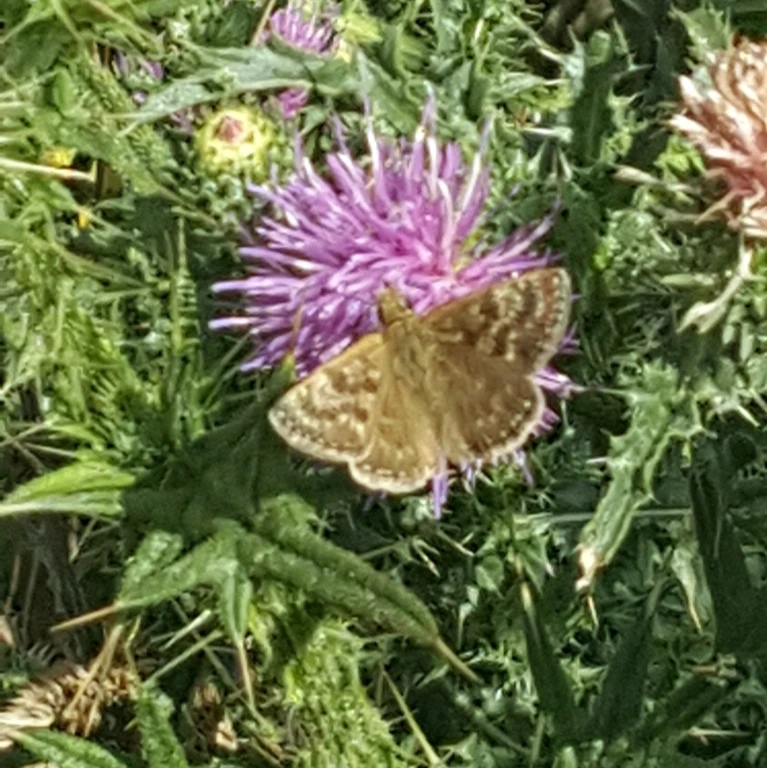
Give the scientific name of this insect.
Erynnis tages
